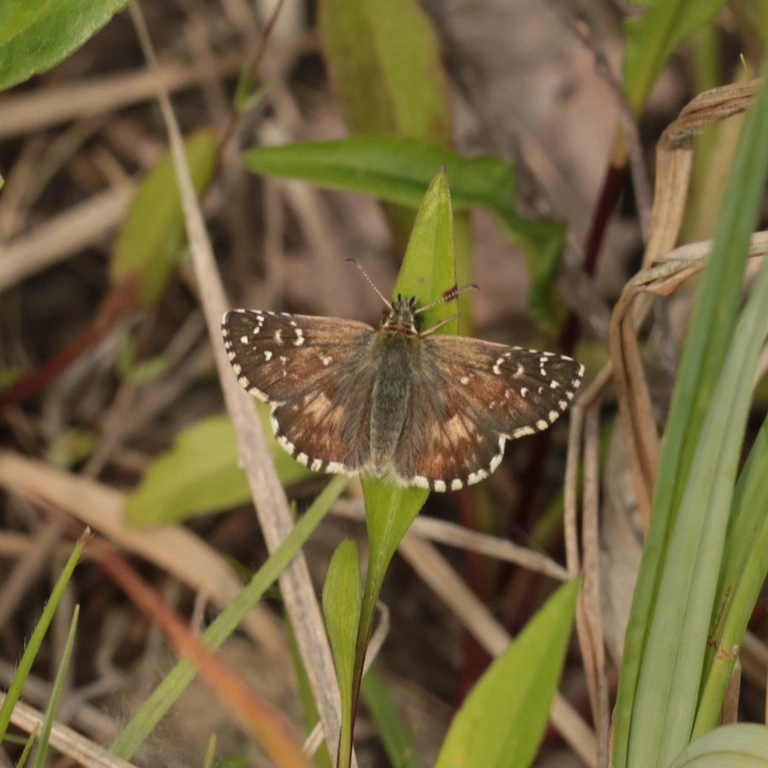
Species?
Pyrgus armoricanus
